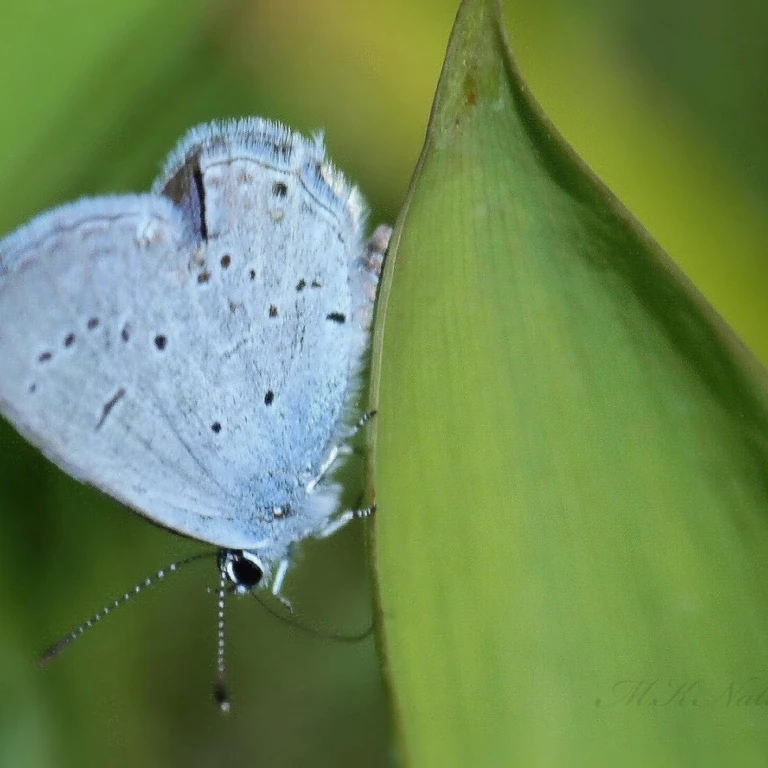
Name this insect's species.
Cupido decolorata (also Elkalyce decolorata)
